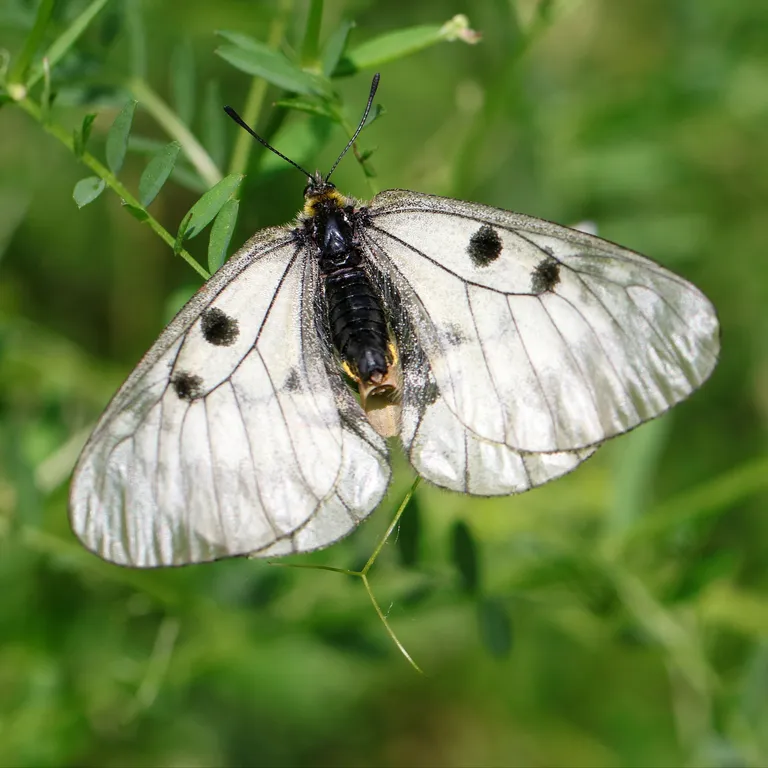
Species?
Parnassius mnemosyne
